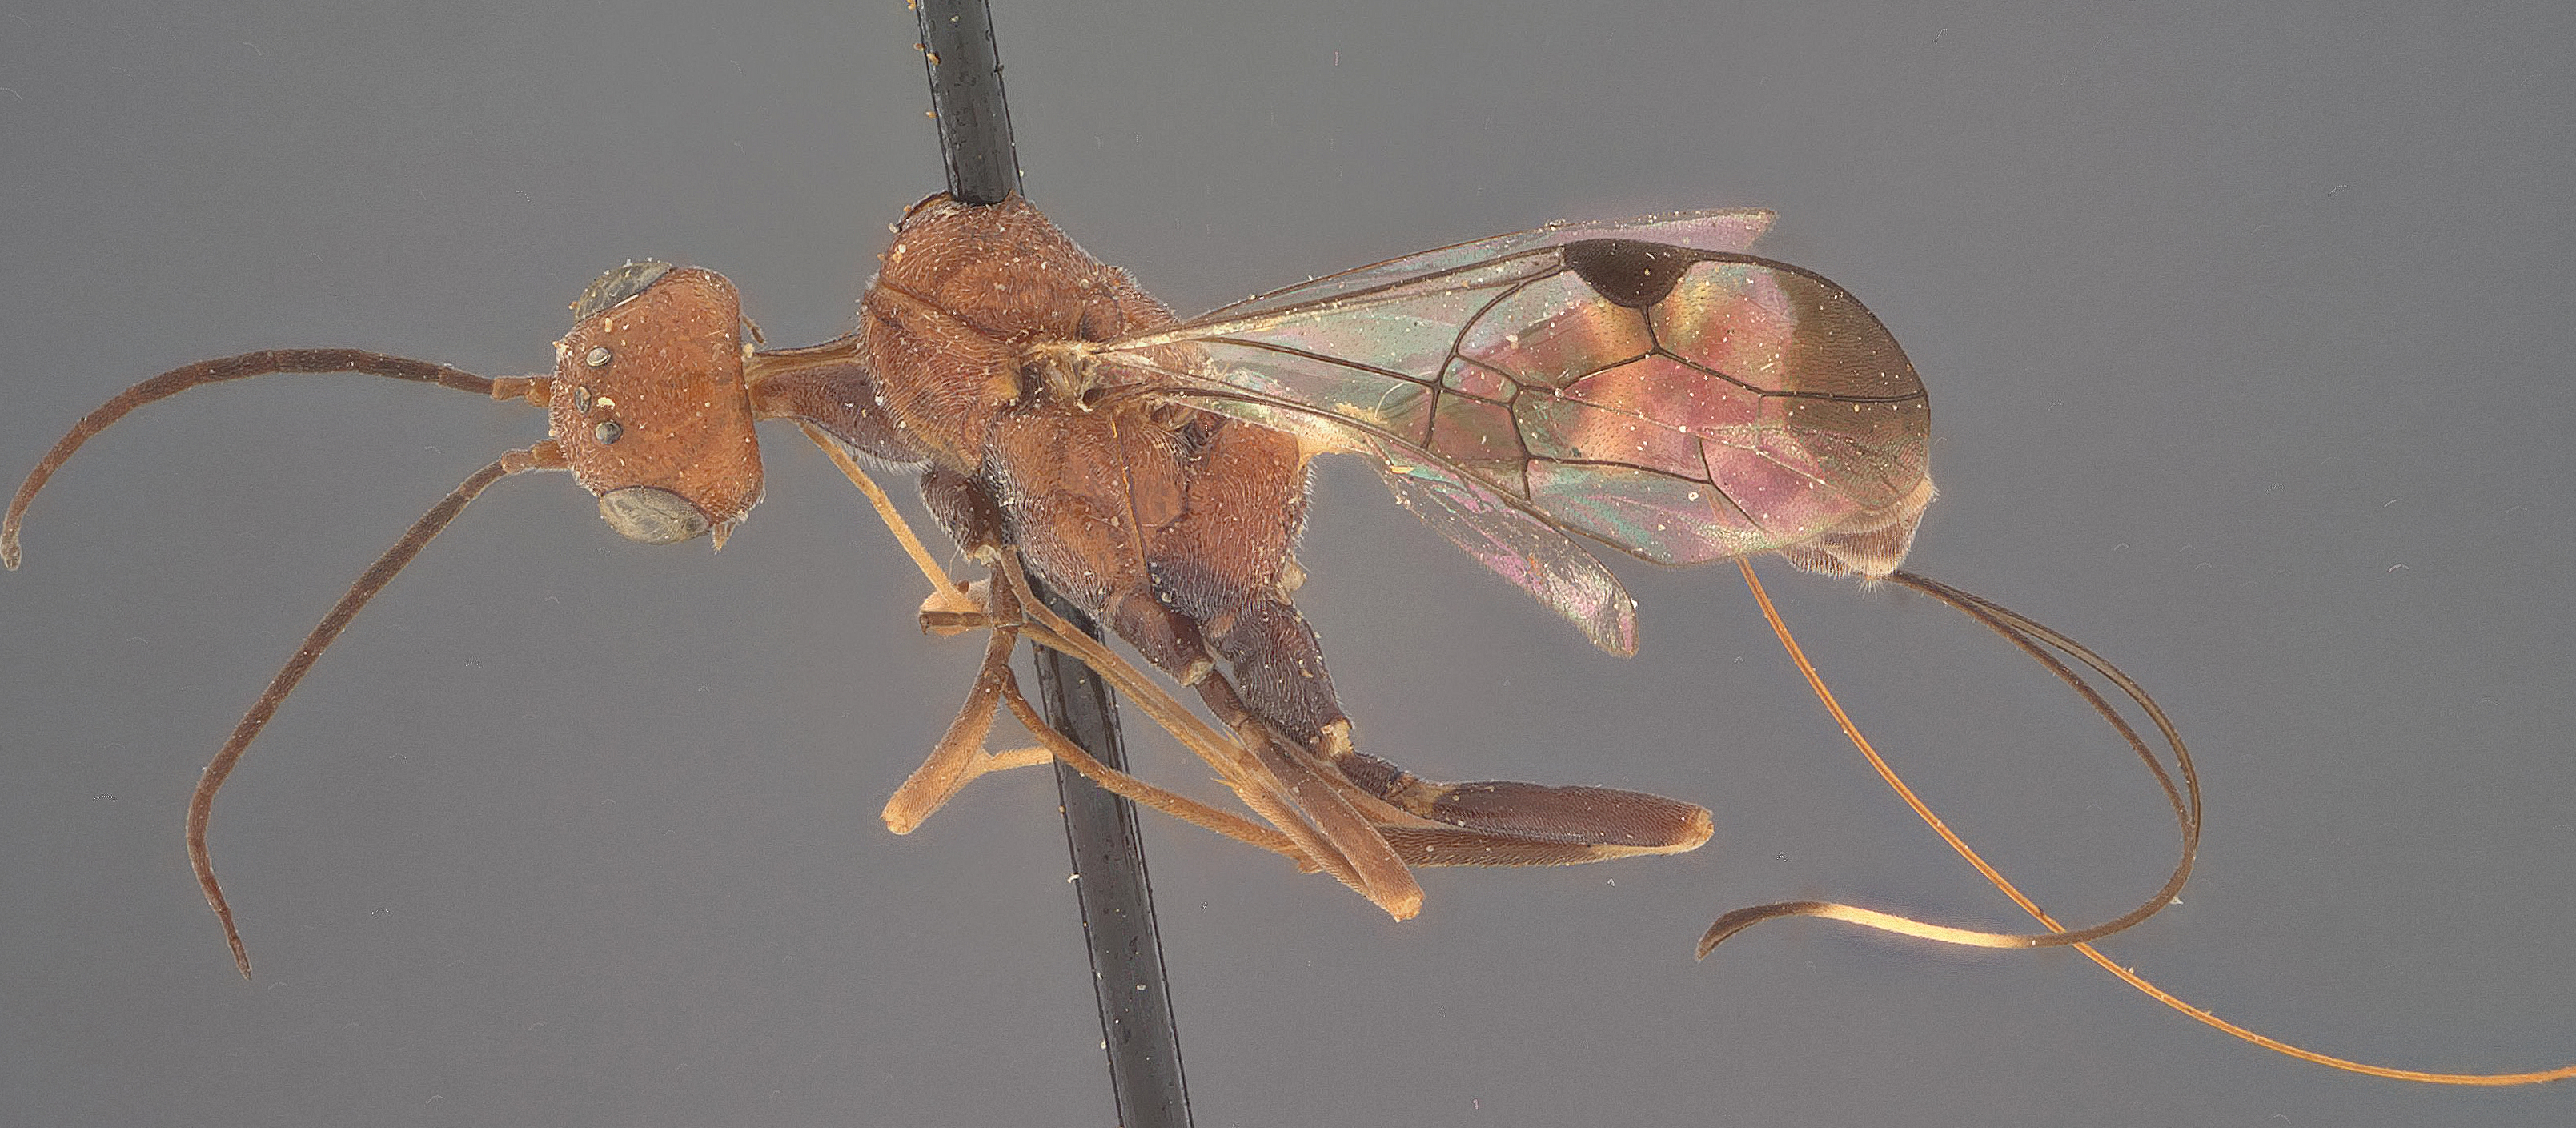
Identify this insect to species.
Aulacus dispilus
